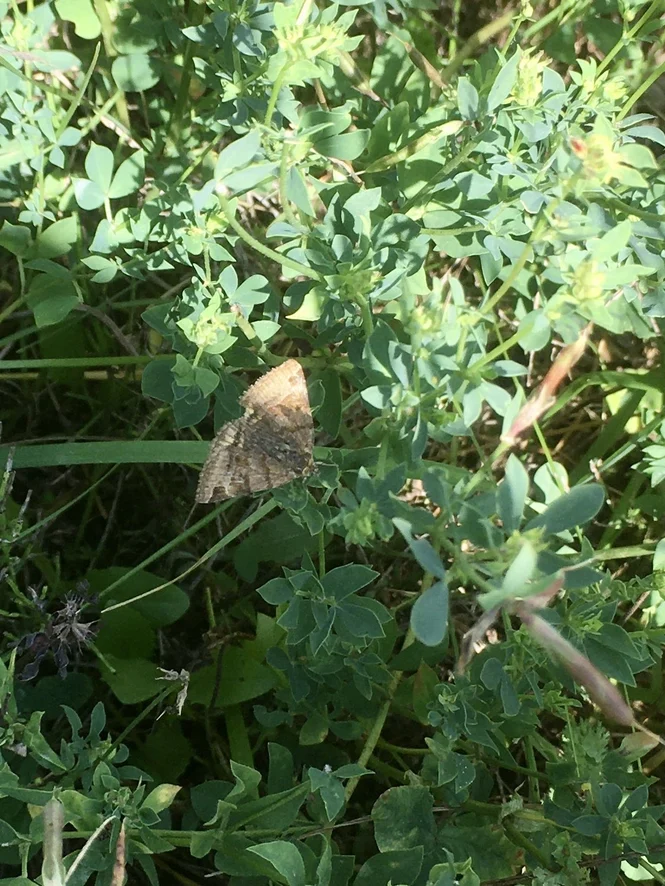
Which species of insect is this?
Euclidia glyphica
